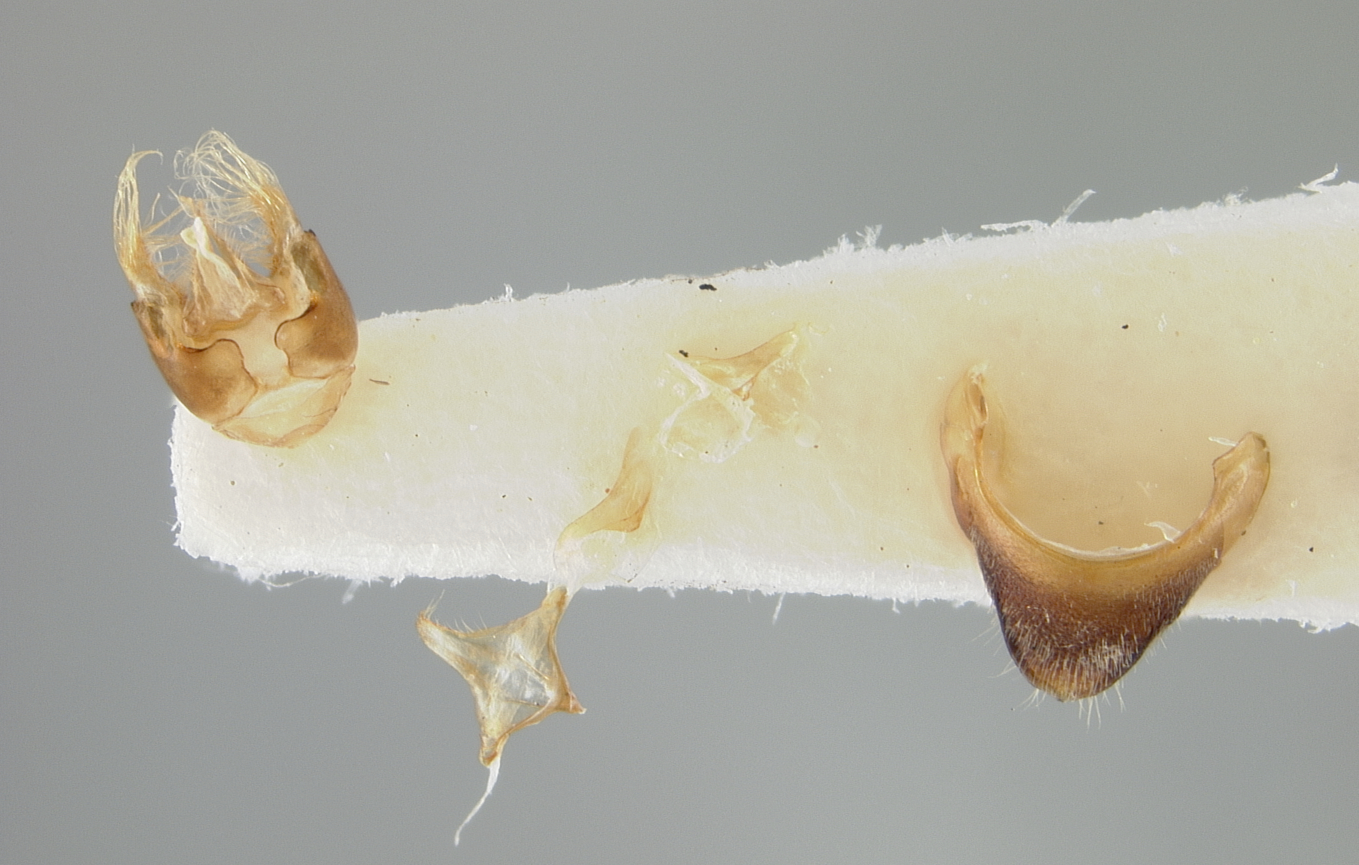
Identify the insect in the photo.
Nomada rodecki
